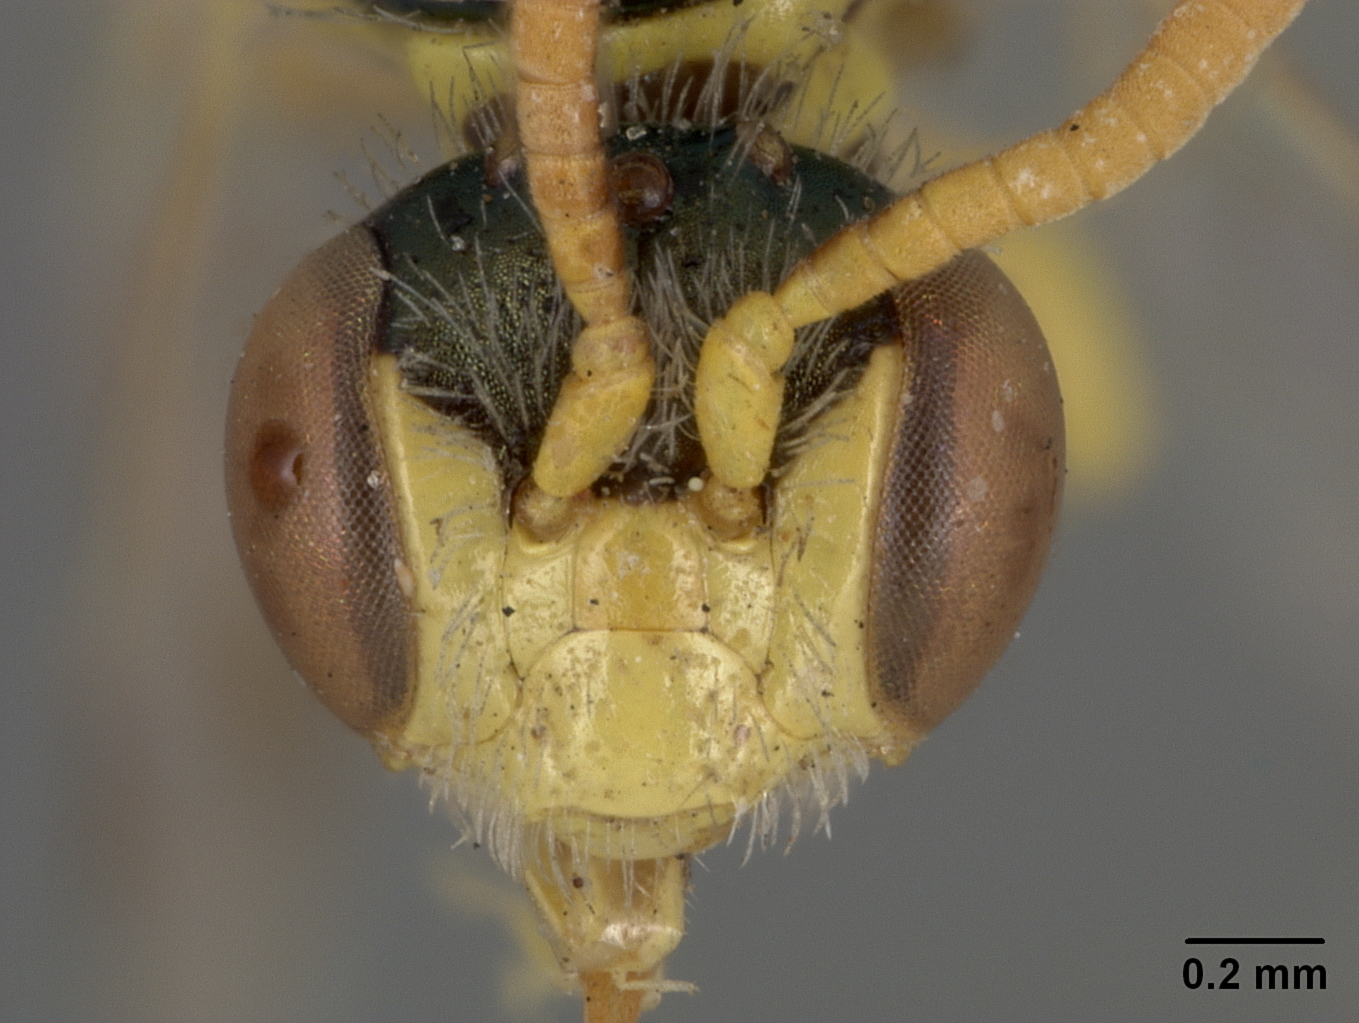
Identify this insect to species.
Perdita similis
